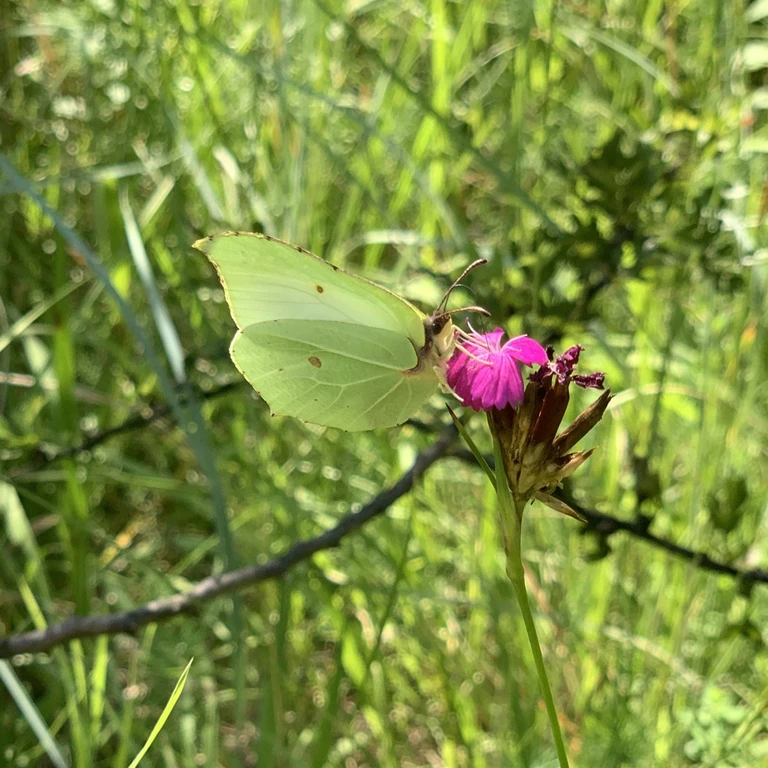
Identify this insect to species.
Gonepteryx rhamni
